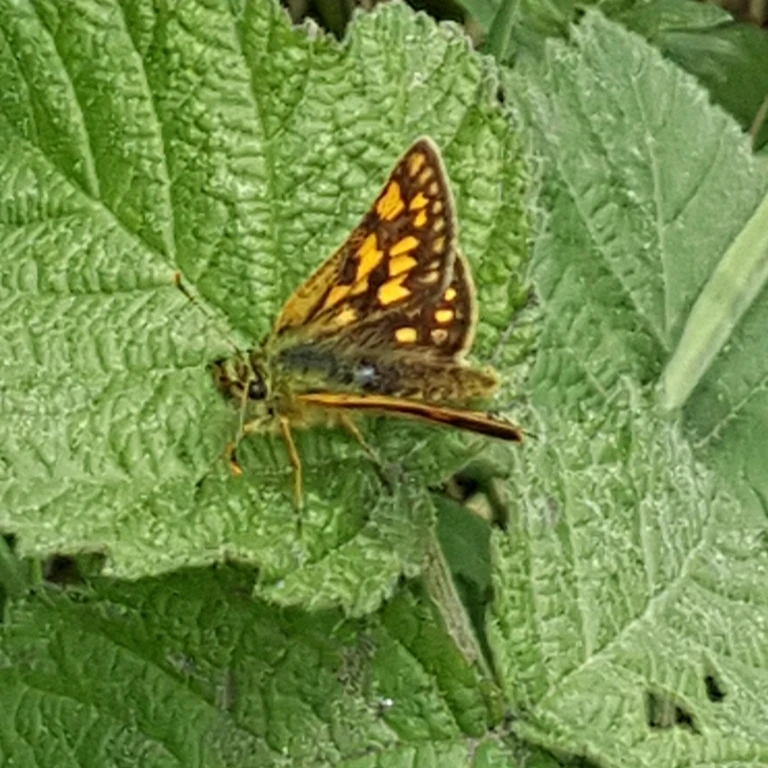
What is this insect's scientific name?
Carterocephalus palaemon
